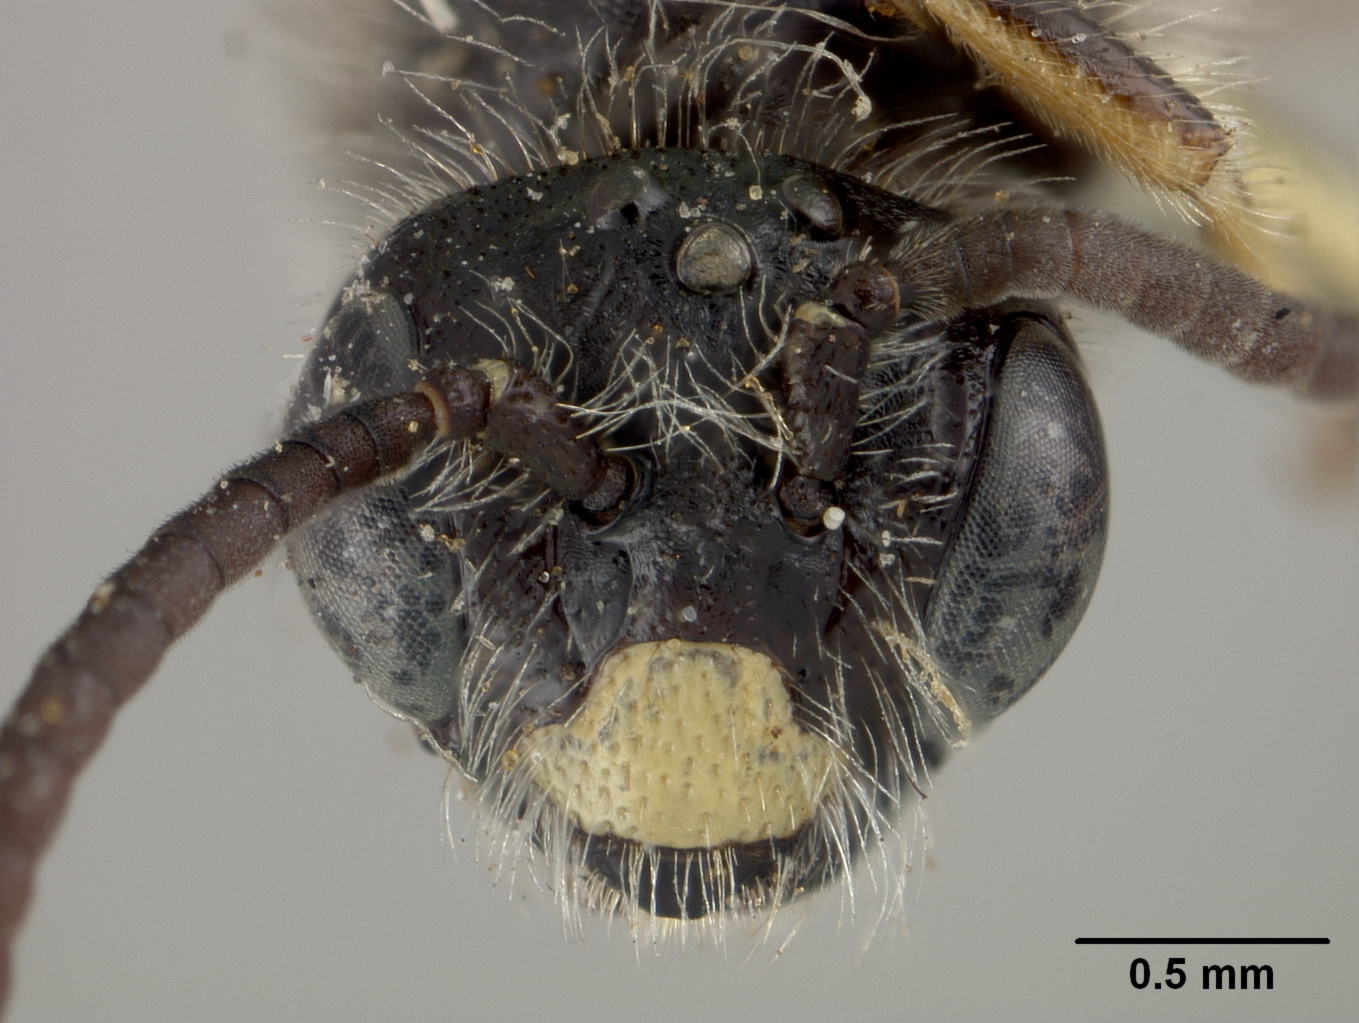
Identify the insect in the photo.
Panurginus bakeri
